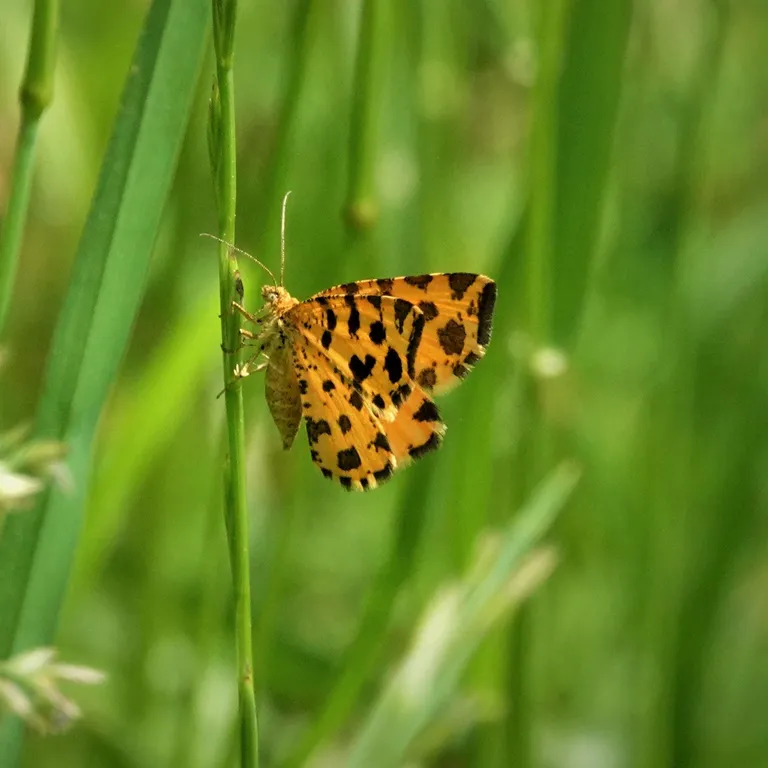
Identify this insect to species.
Pseudopanthera macularia
